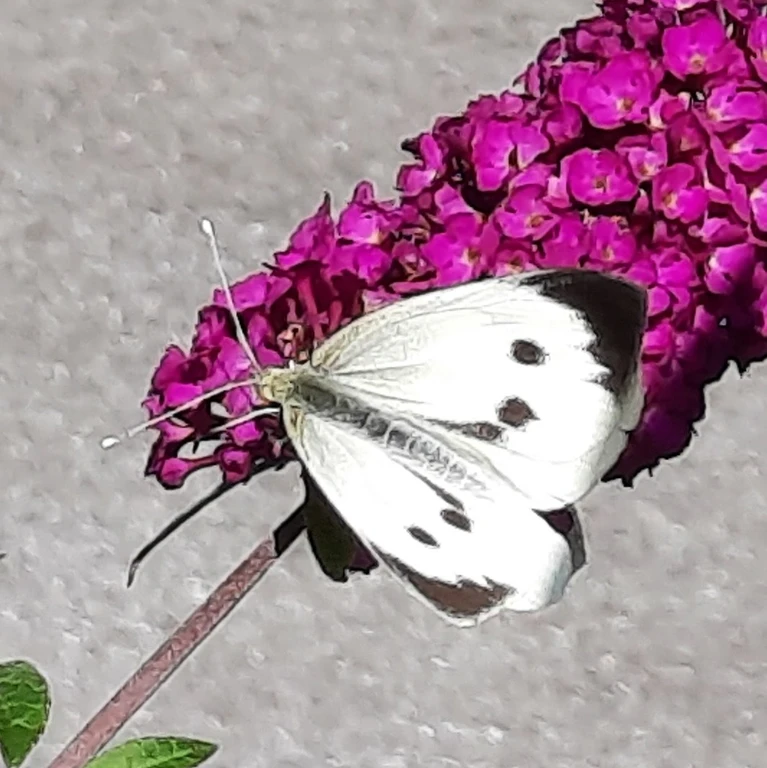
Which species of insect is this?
Pieris brassicae
